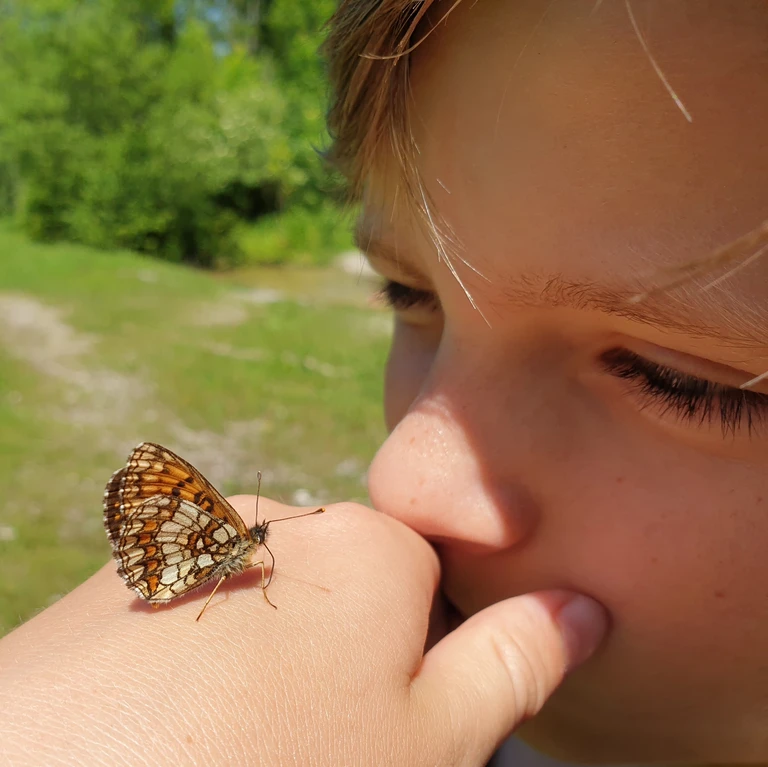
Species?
Melitaea athalia
